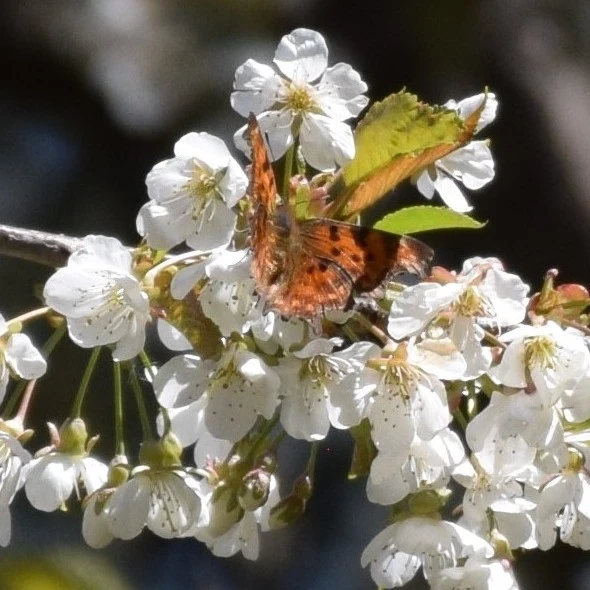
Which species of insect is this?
Polygonia c-album
